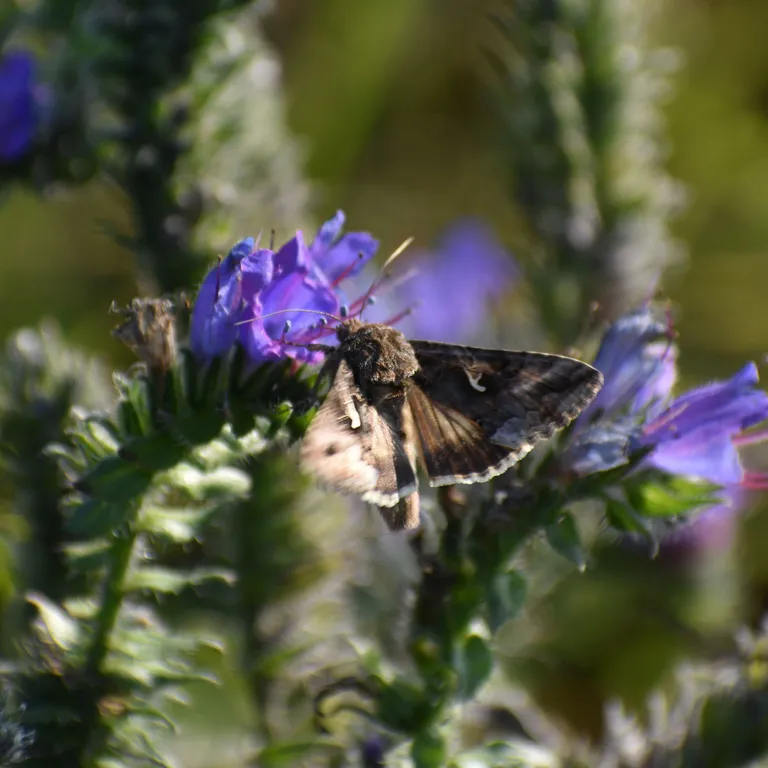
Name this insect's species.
Autographa gamma
